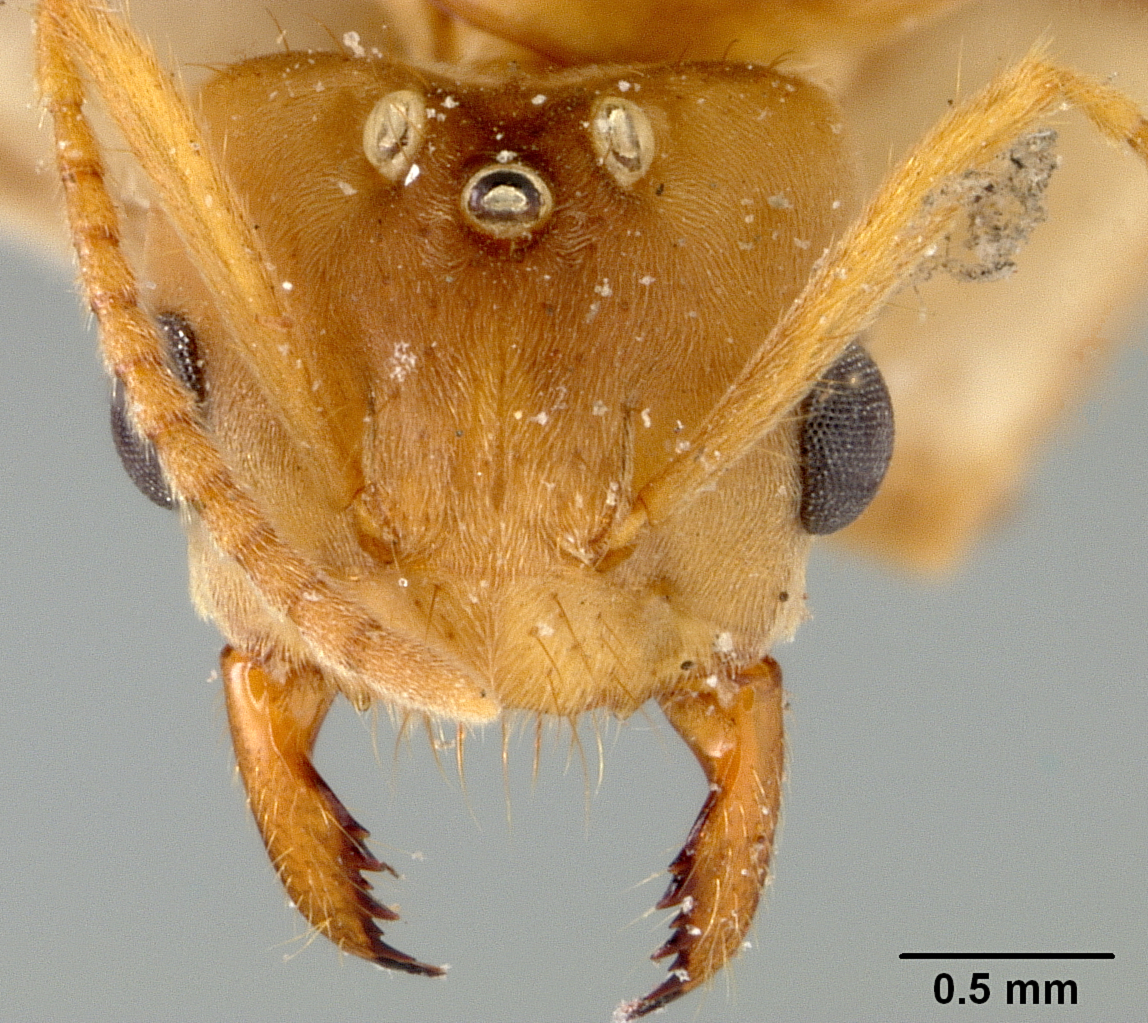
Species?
Pseudolasius mayri
